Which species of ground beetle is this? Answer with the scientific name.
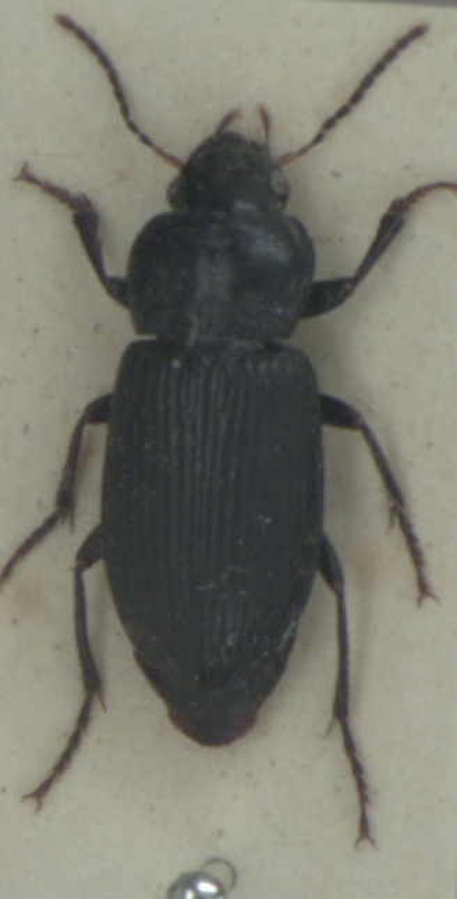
Anisodactylus binotatus
